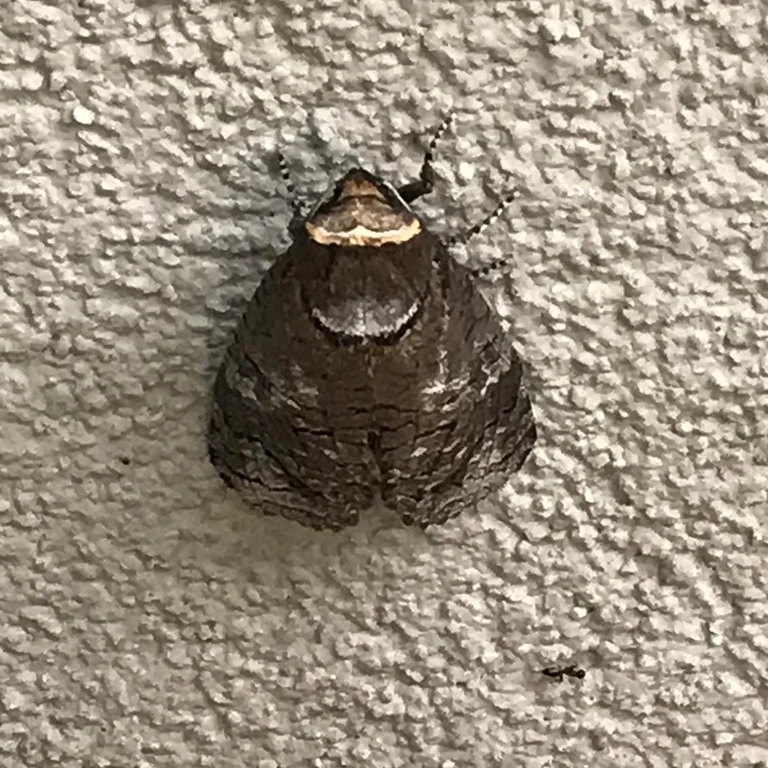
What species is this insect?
Cossus cossus
